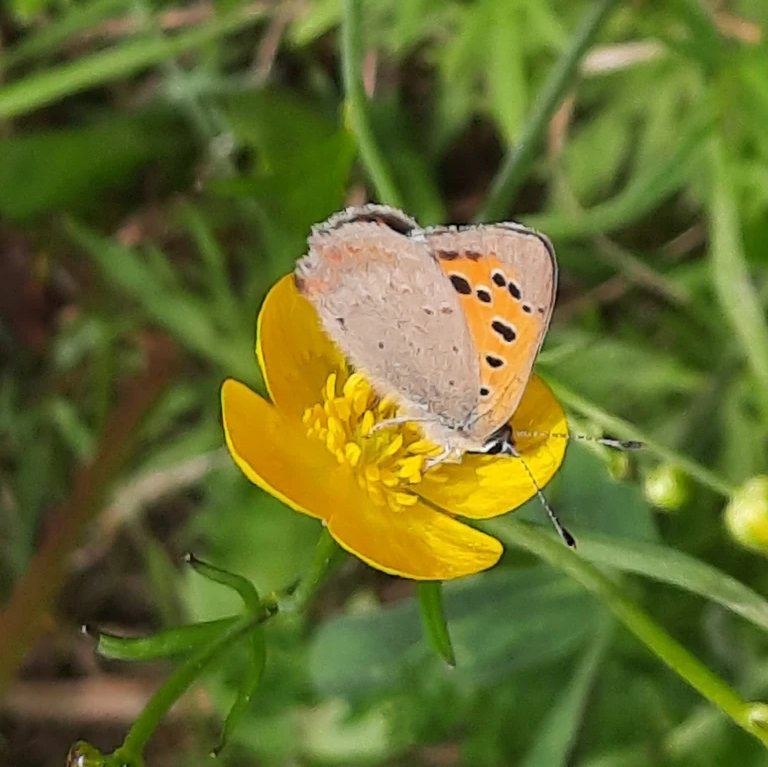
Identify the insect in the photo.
Lycaena phlaeas
